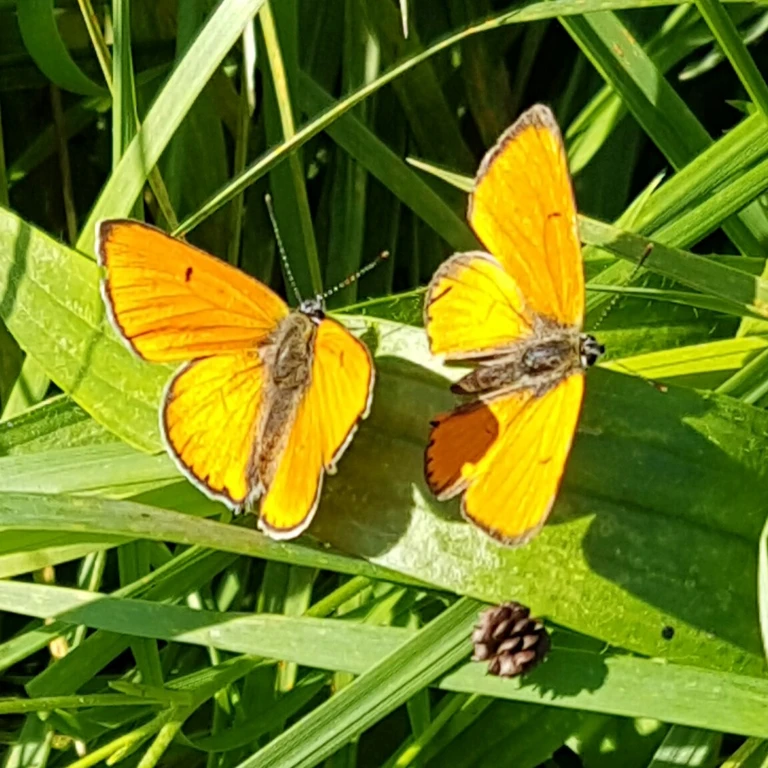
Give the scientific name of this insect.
Lycaena dispar
